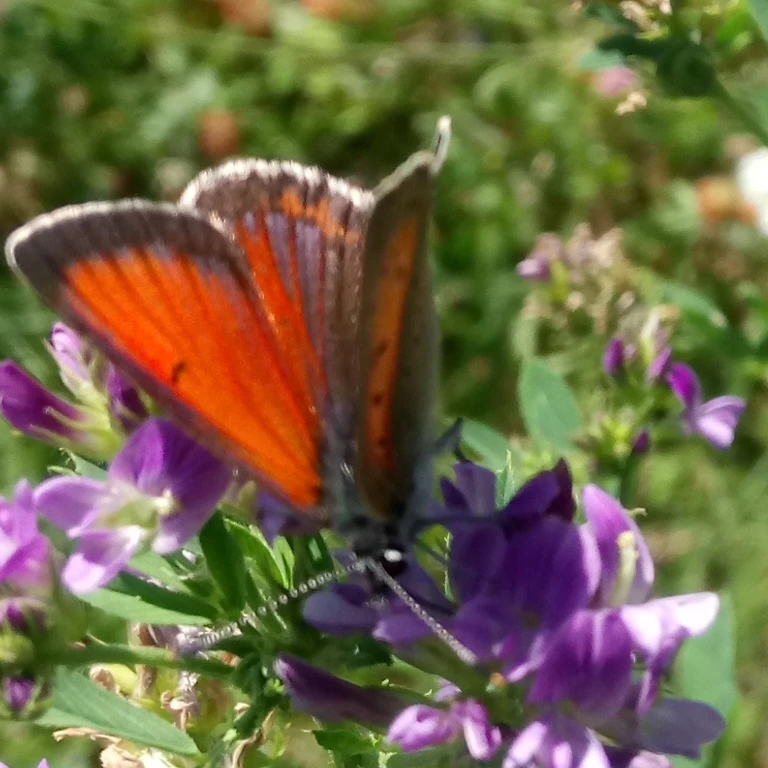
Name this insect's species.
Lycaena hippothoe (also Palaeochrysophanus hippothoe)
